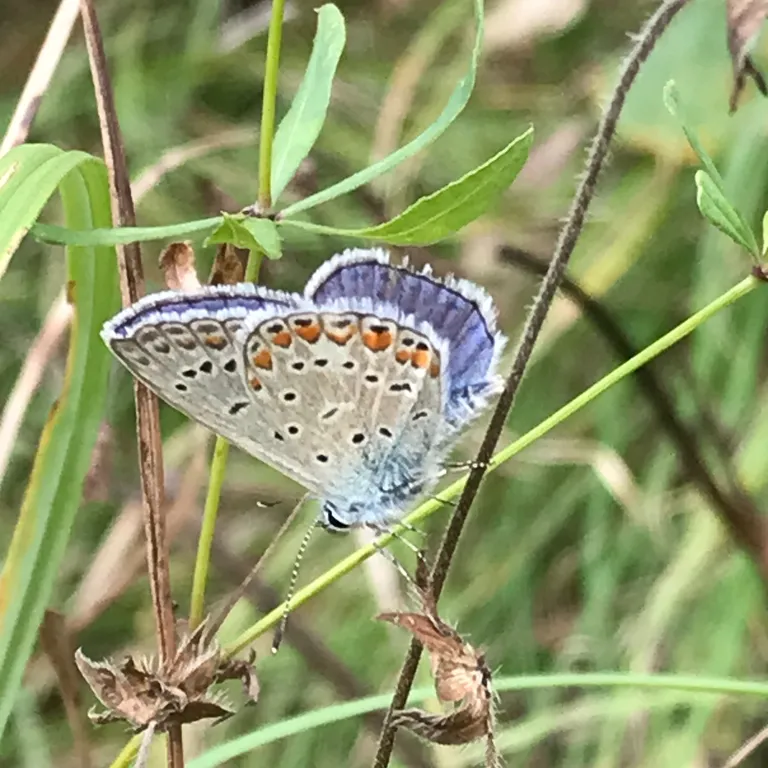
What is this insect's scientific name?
Polyommatus icarus
